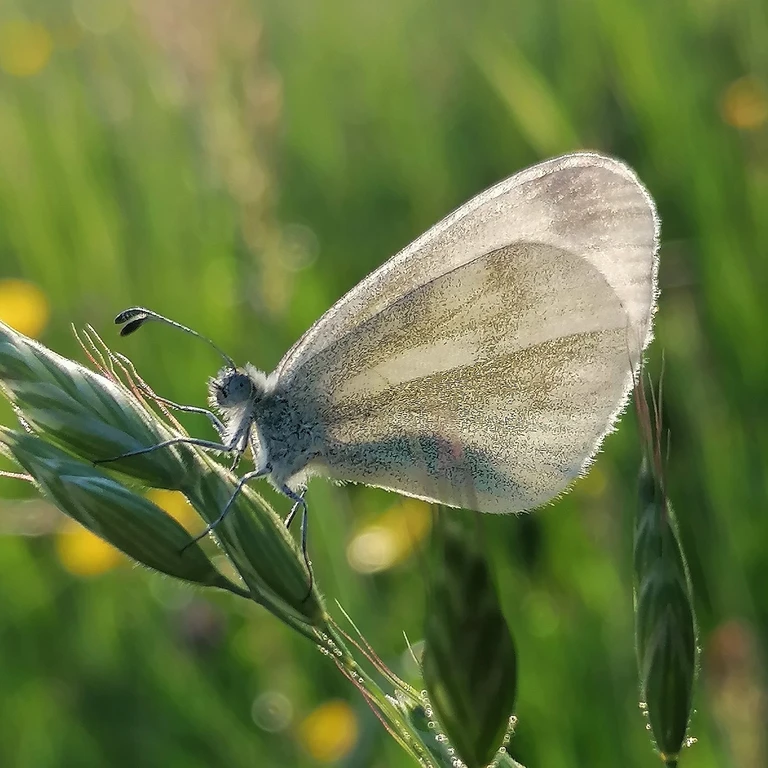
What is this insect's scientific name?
Leptidea sinapis/juvernica
